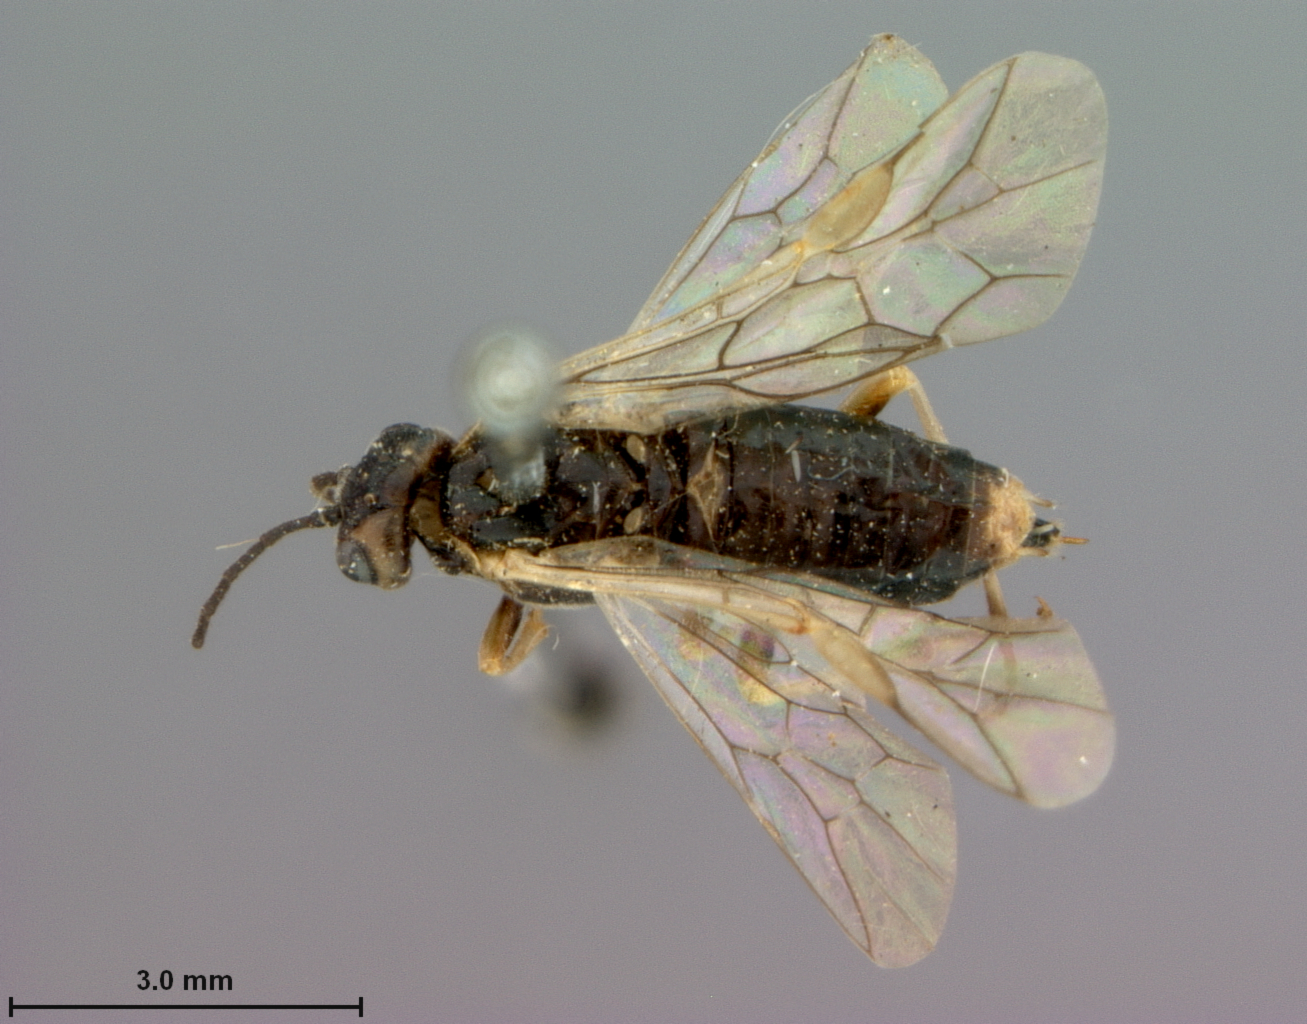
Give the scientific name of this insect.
Pachynematus coloradensis
